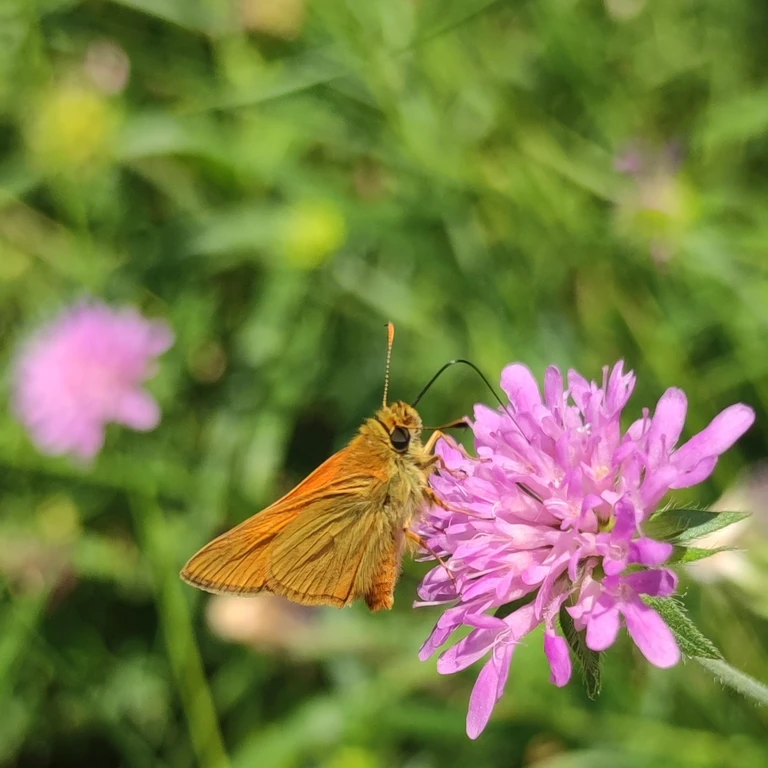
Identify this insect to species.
Ochlodes sylvanus (also Ochlodes venata)
